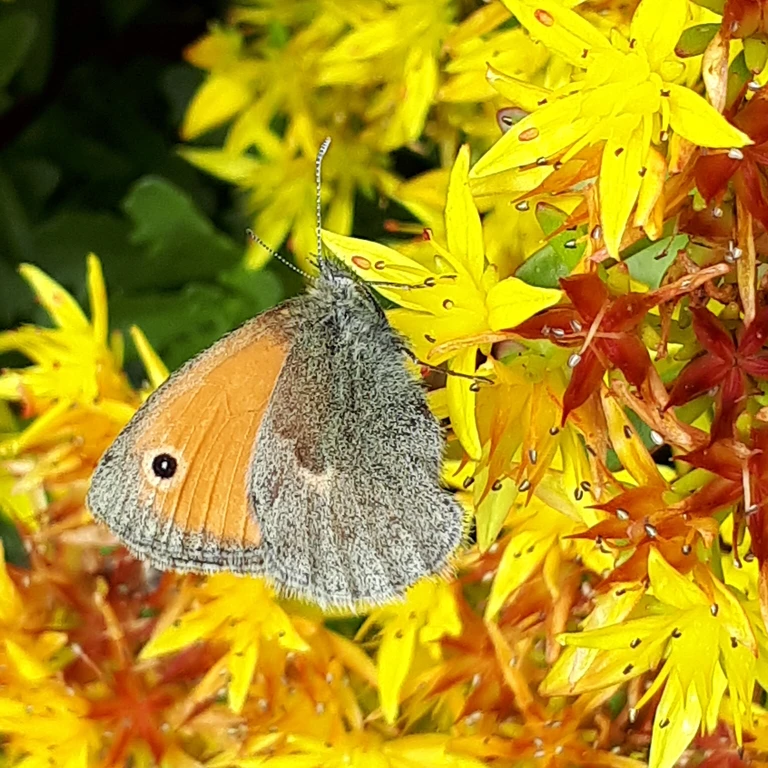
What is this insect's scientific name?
Coenonympha pamphilus
